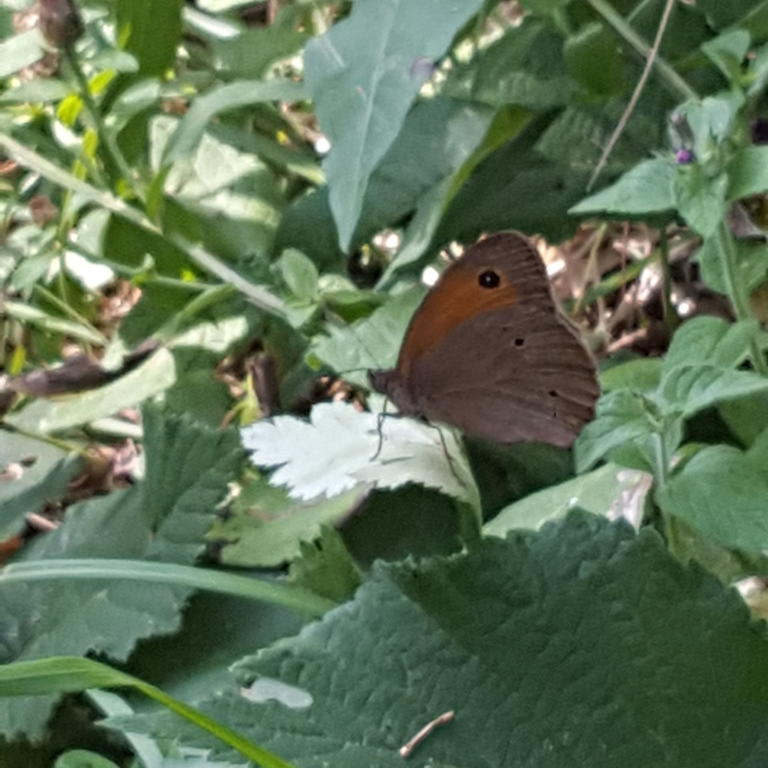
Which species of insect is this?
Maniola jurtina
